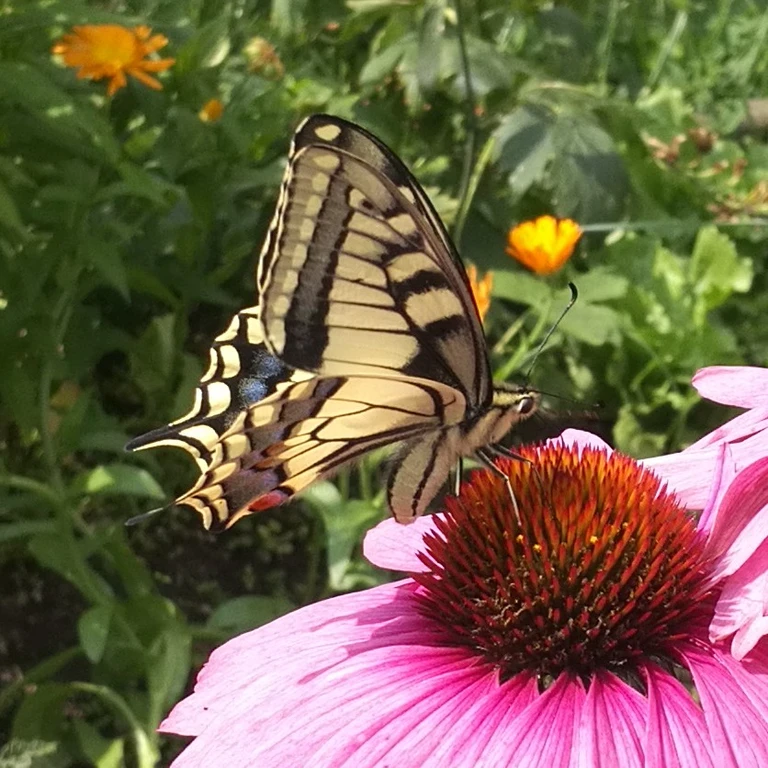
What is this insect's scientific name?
Papilio machaon
